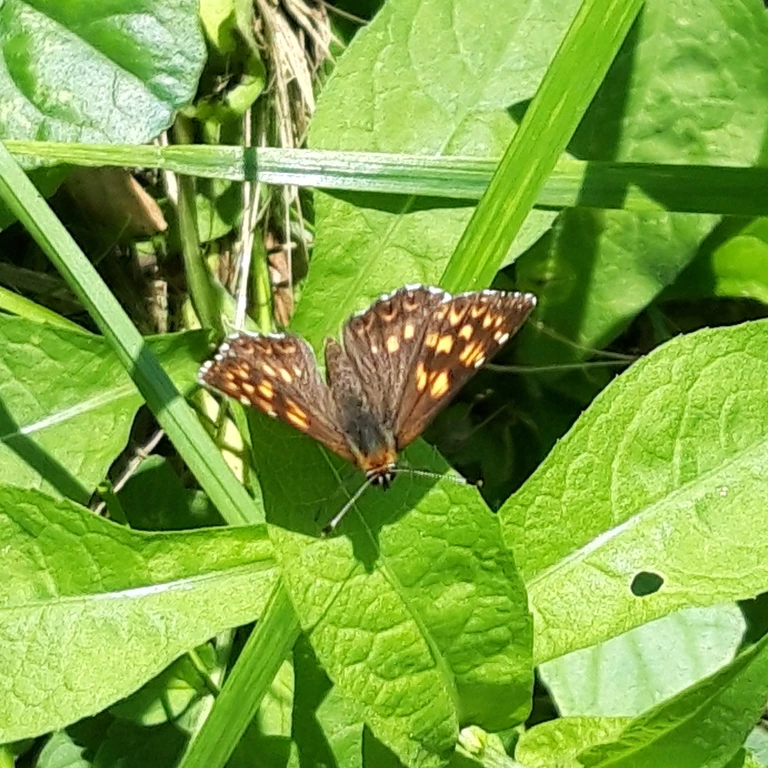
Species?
Hamearis lucina
